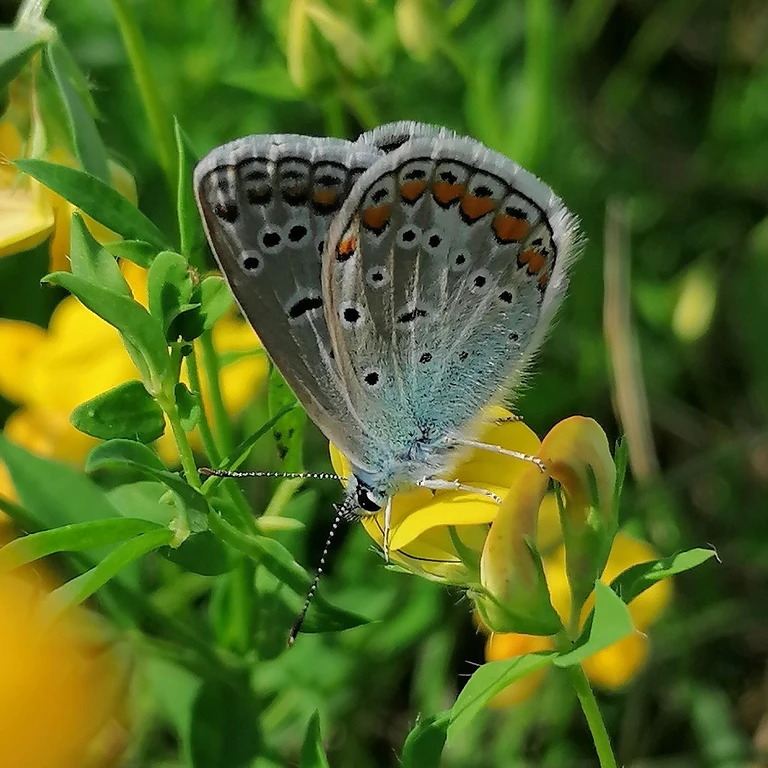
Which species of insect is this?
Polyommatus icarus
